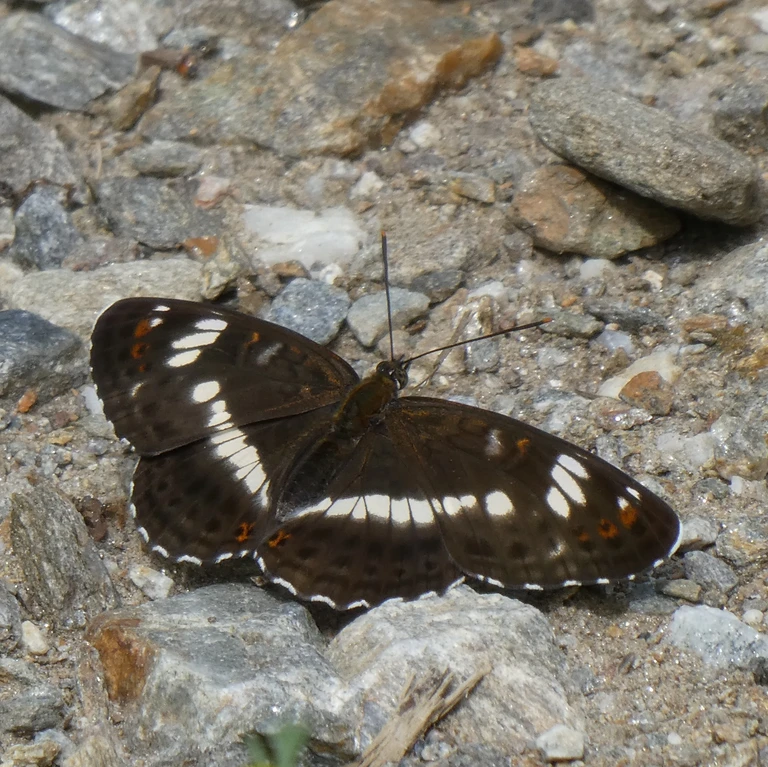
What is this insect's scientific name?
Limenitis camilla (also Ladoga camilla)
